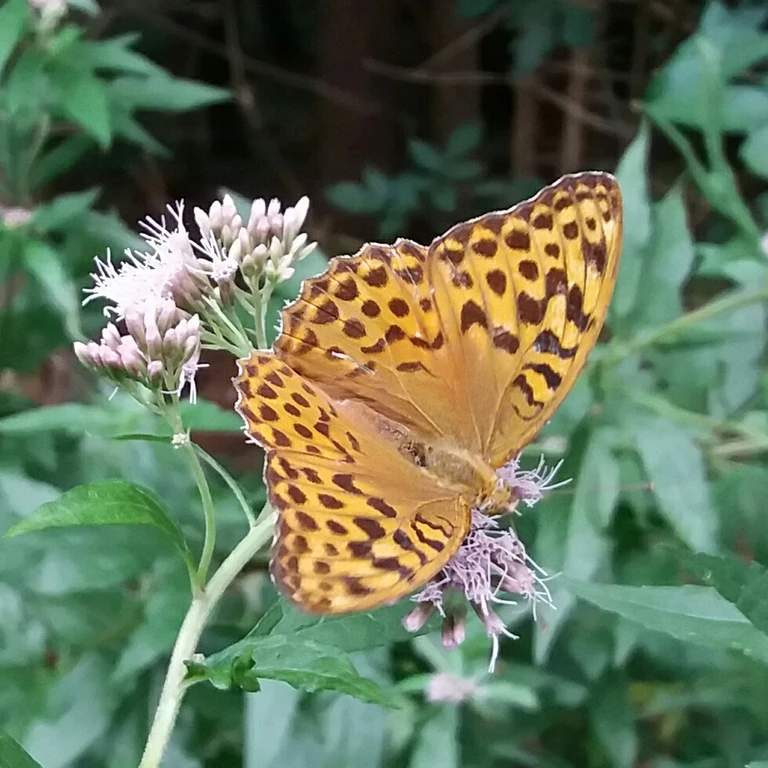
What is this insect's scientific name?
Argynnis paphia
